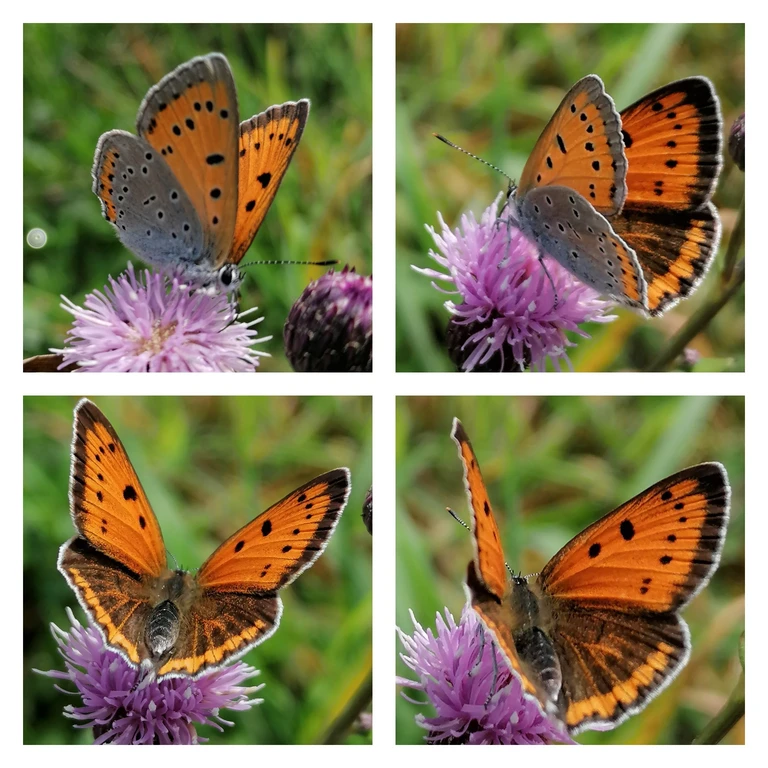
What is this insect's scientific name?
Lycaena dispar
